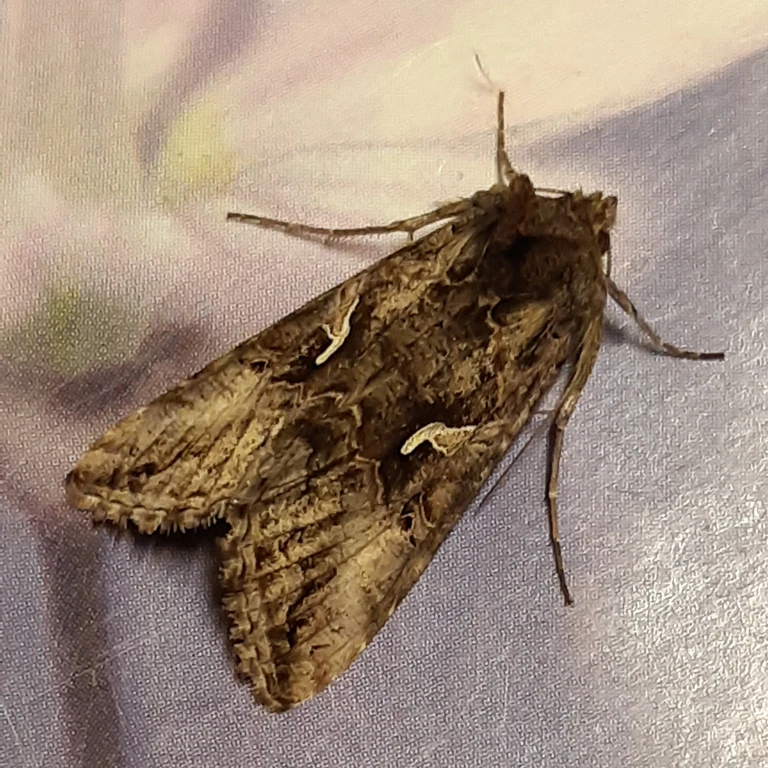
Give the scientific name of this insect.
Autographa gamma
